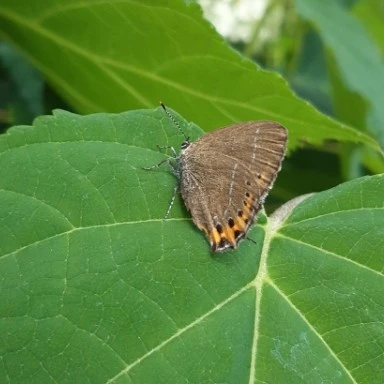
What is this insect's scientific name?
Satyrium pruni (also Fixsenia pruni)
